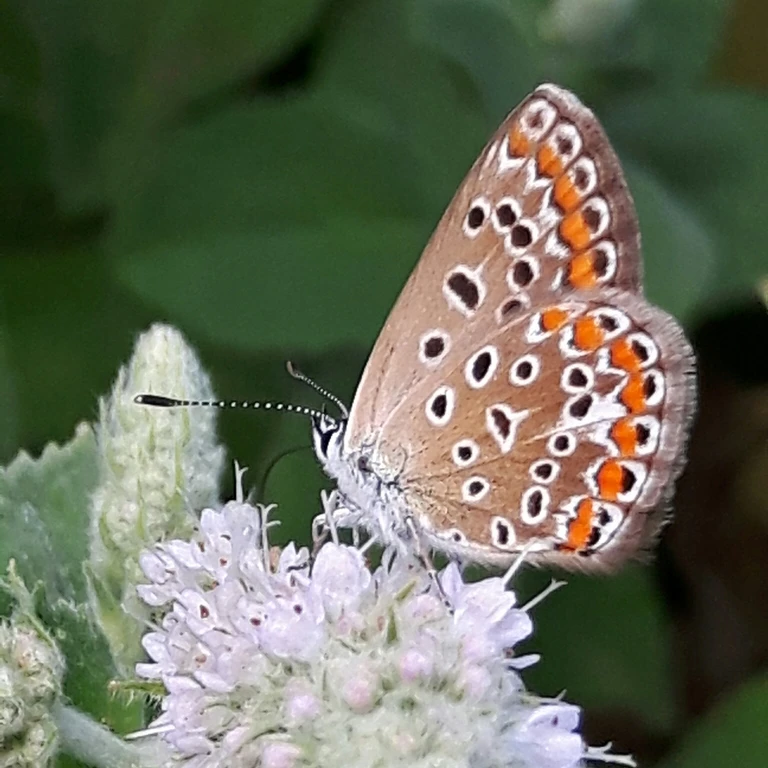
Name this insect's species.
Polyommatus icarus
